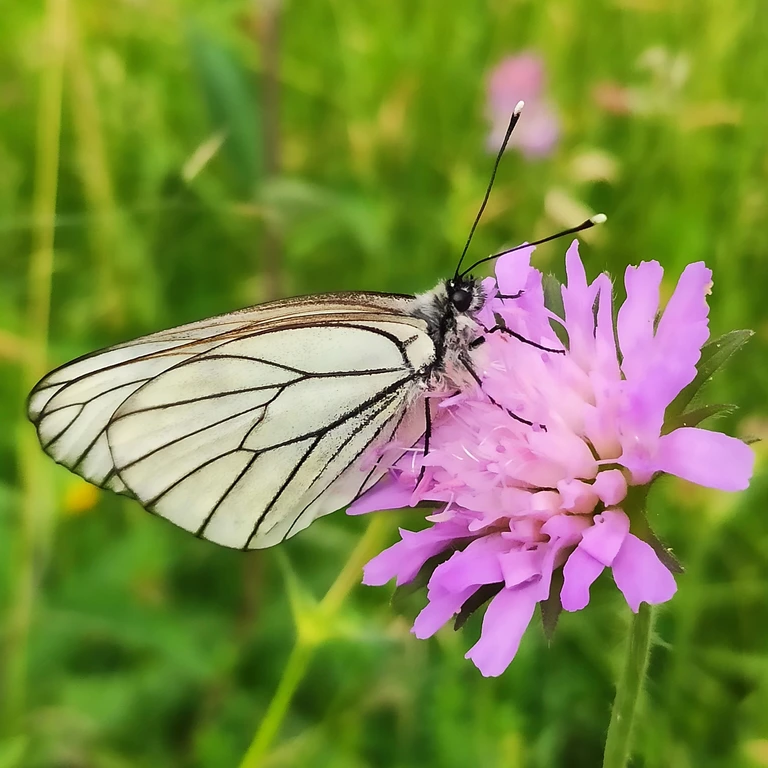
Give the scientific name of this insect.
Aporia crataegi
